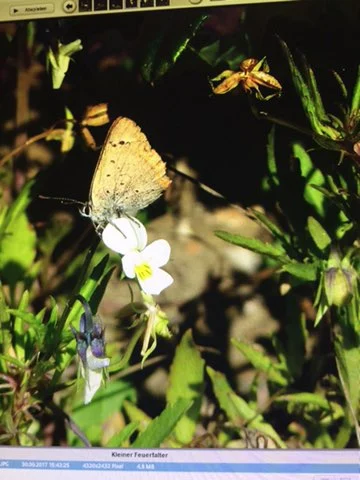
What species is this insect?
Lycaena phlaeas
